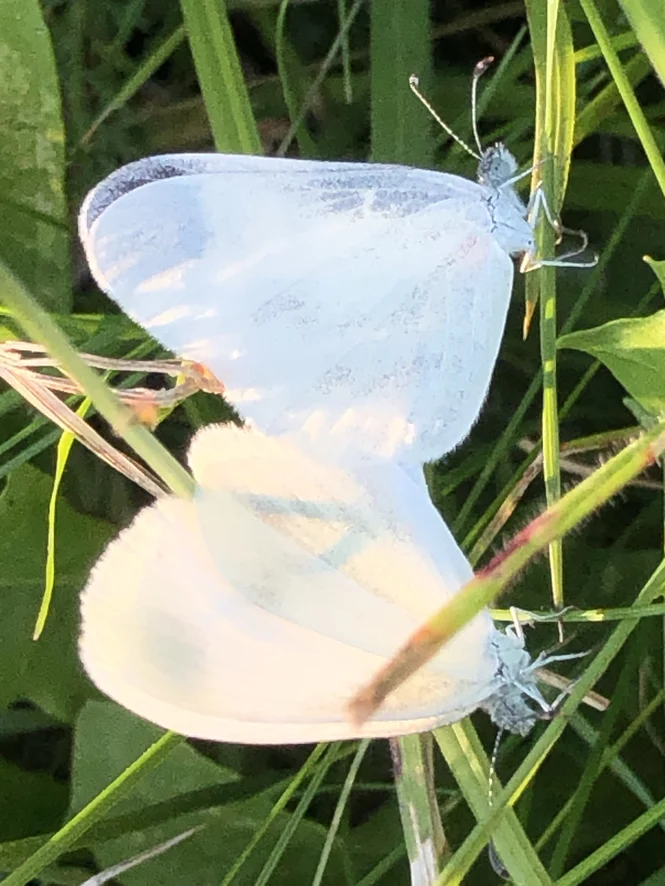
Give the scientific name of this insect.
Leptidea sinapis/juvernica
